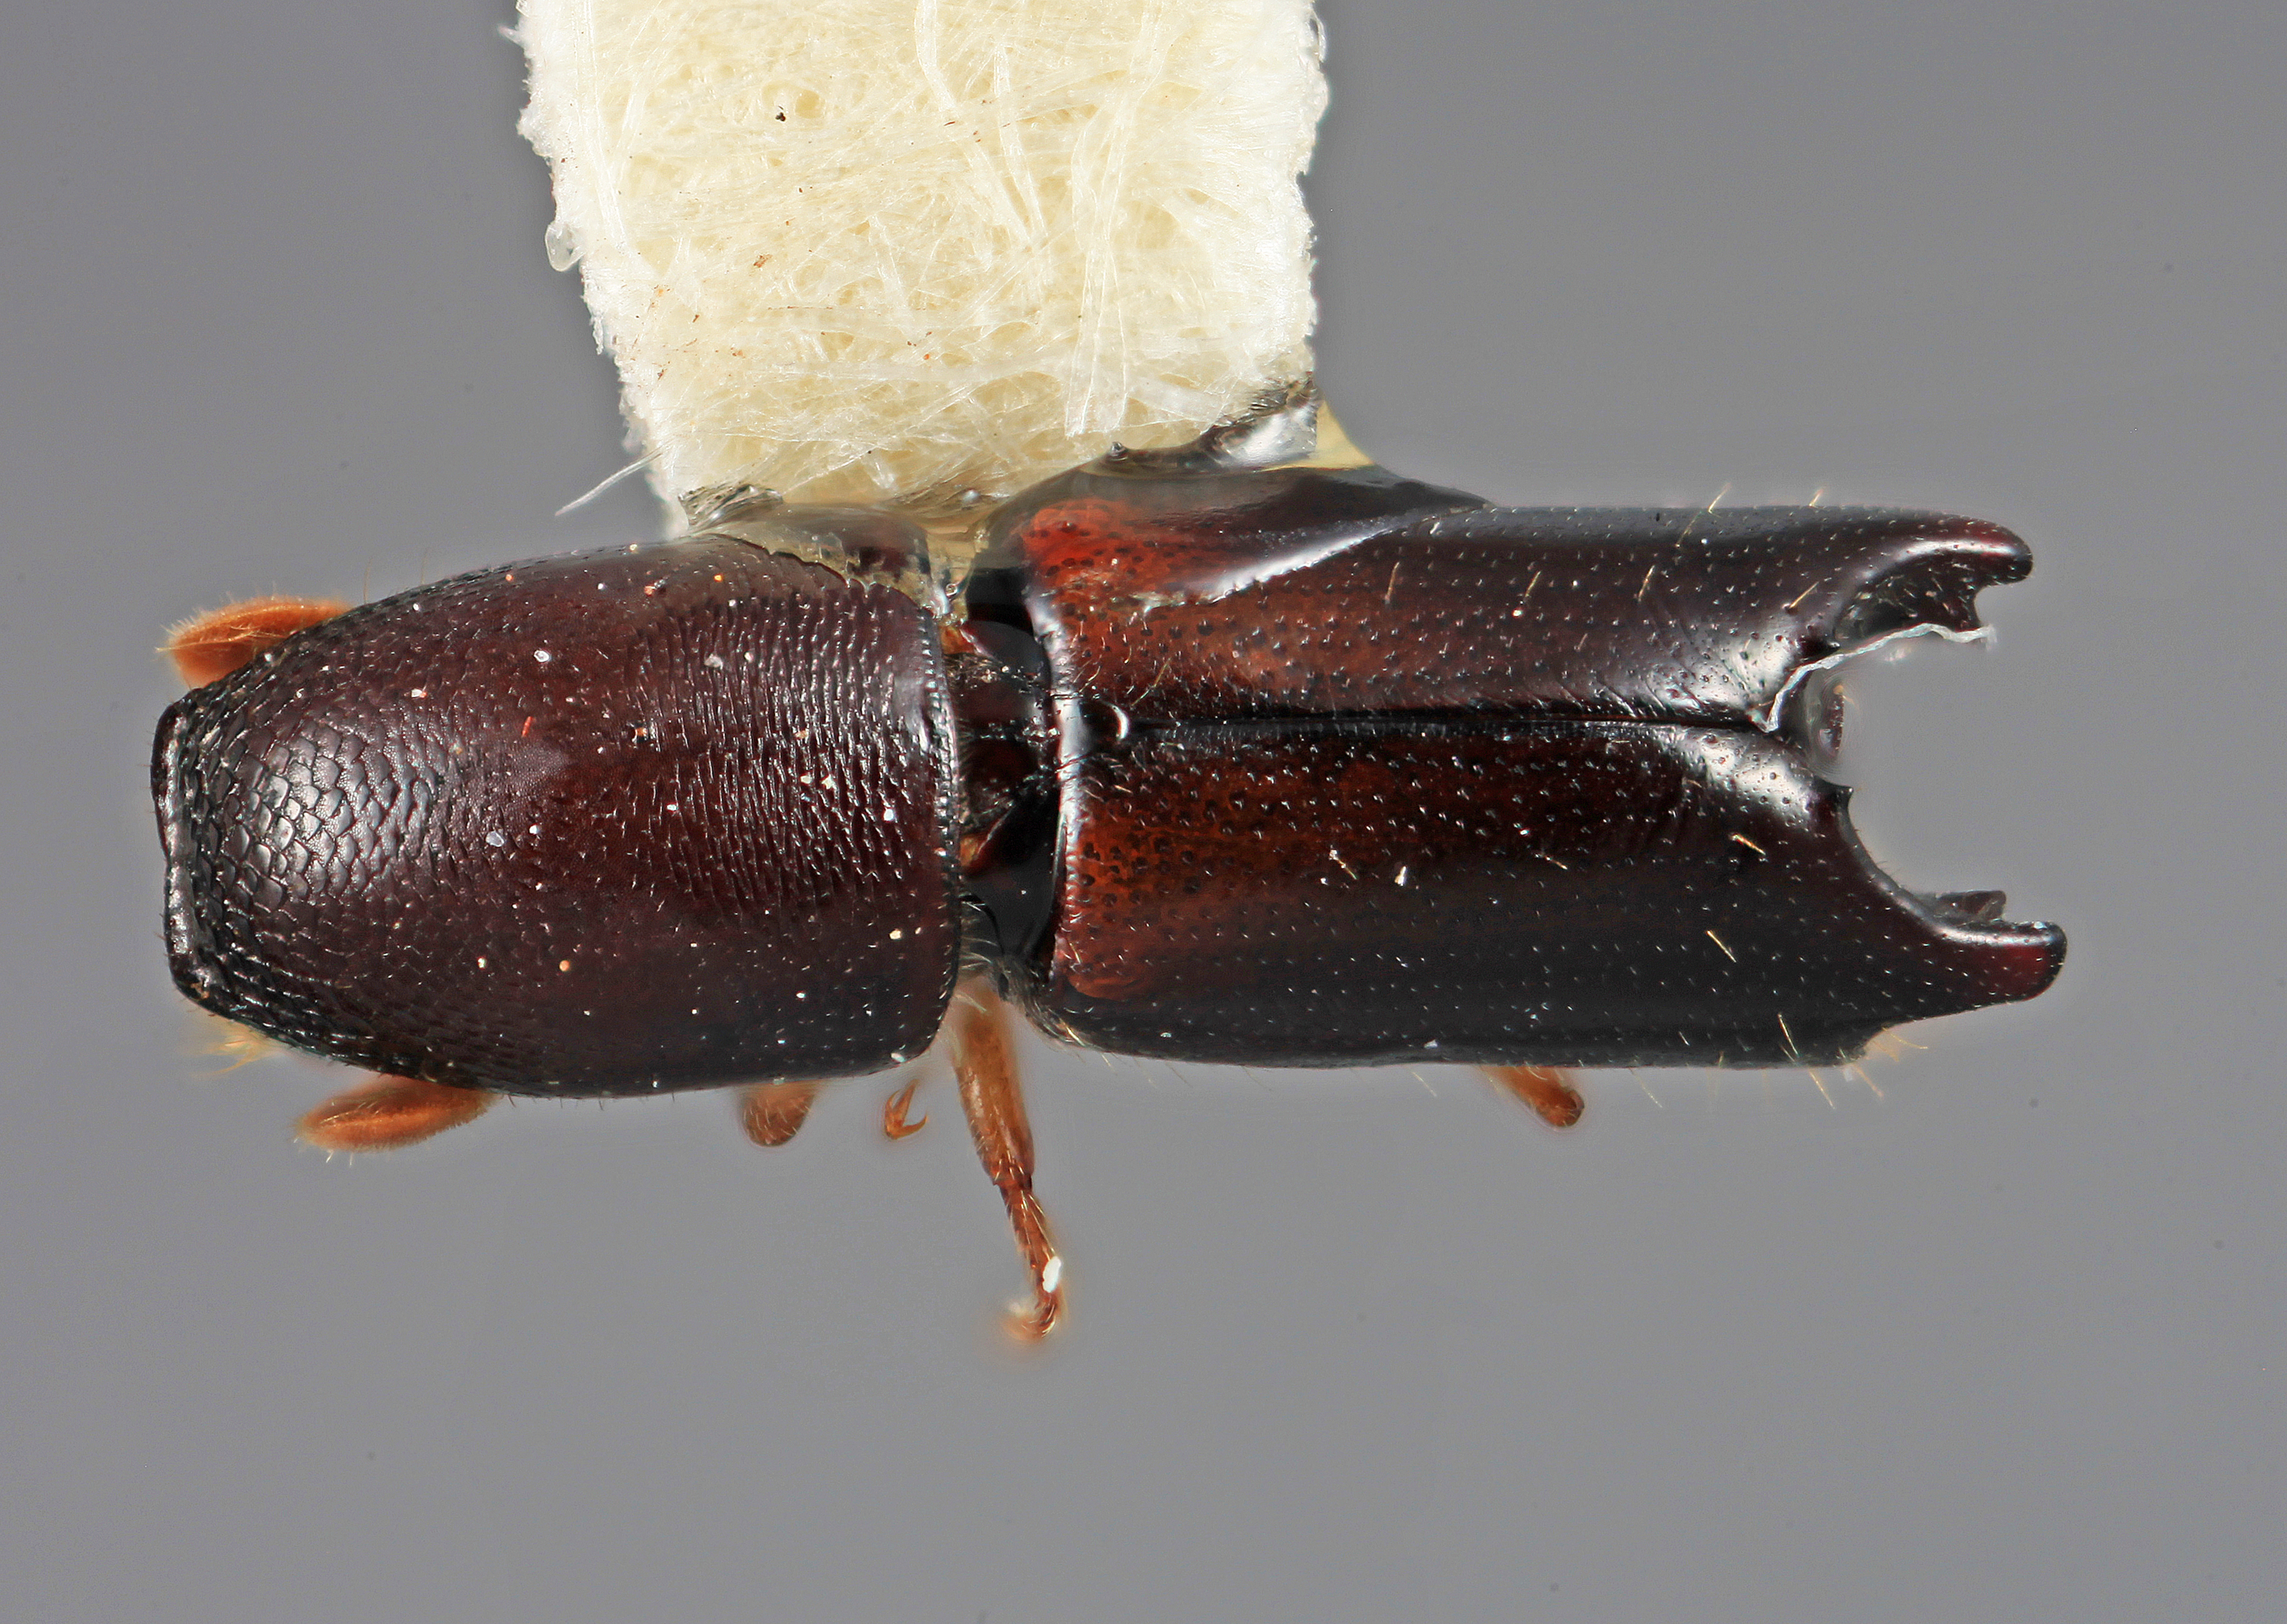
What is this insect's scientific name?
Amphicranus splendens
